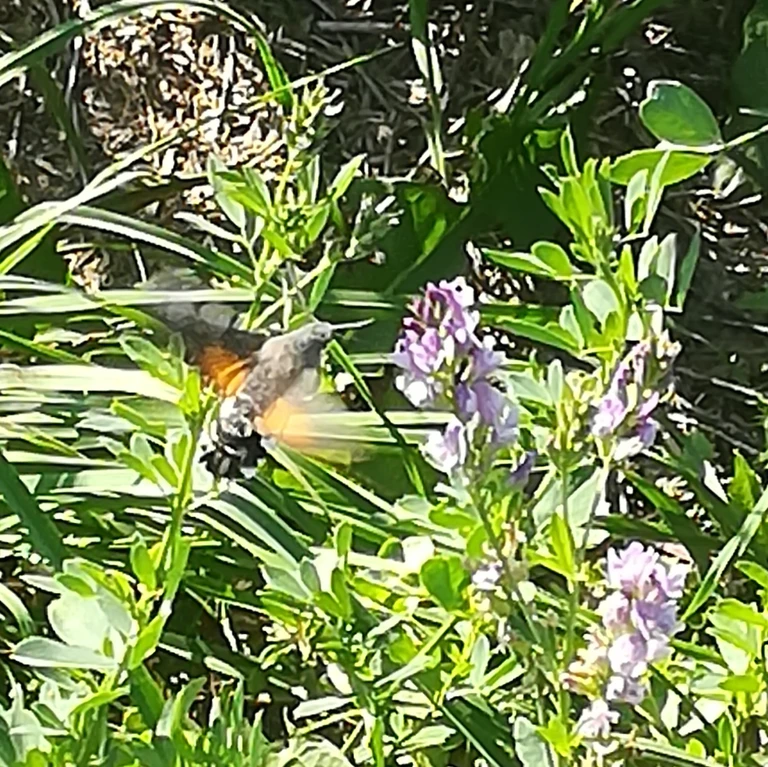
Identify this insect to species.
Macroglossum stellatarum
